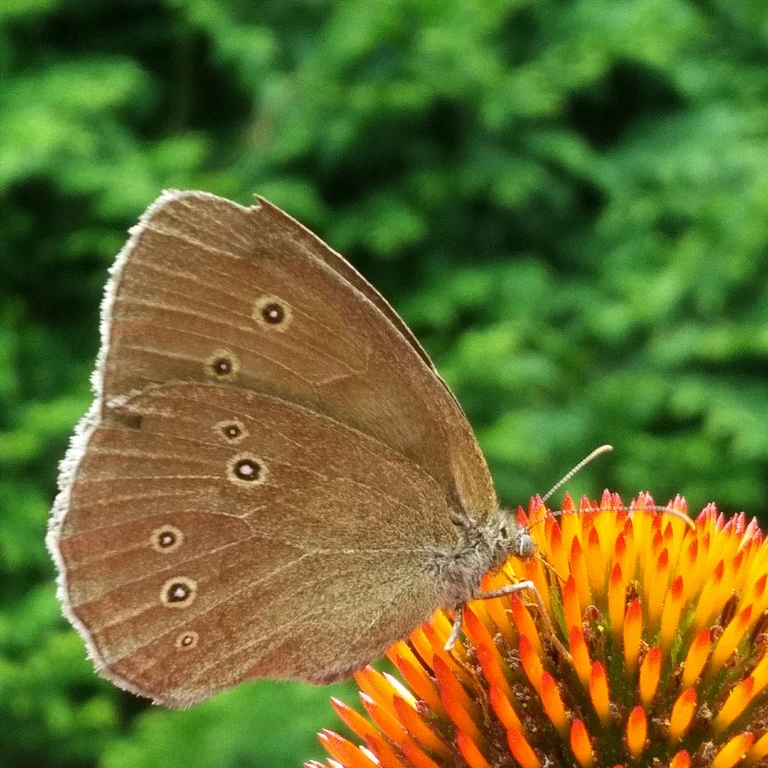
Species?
Aphantopus hyperantus
